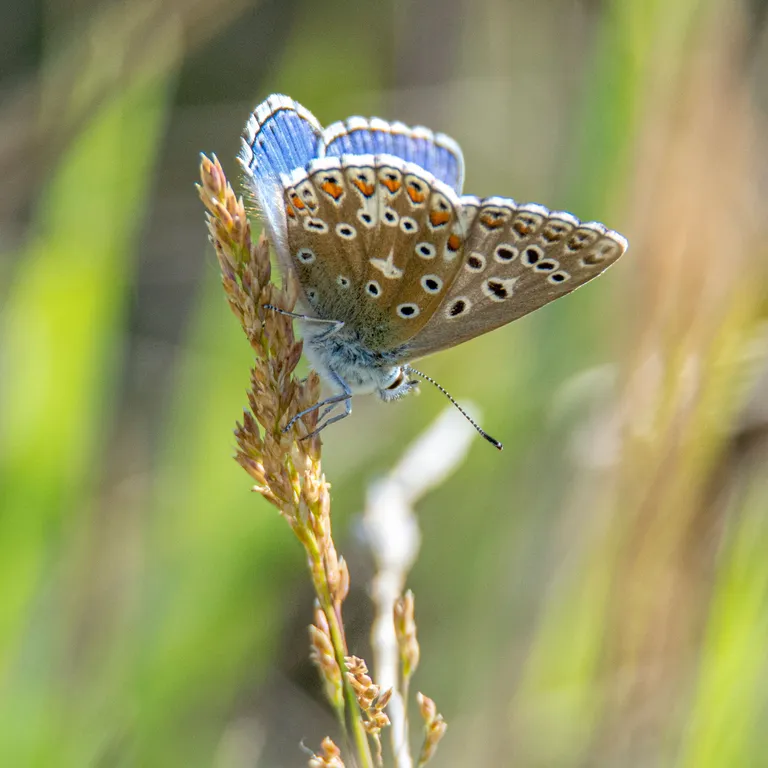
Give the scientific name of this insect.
Lysandra bellargus
